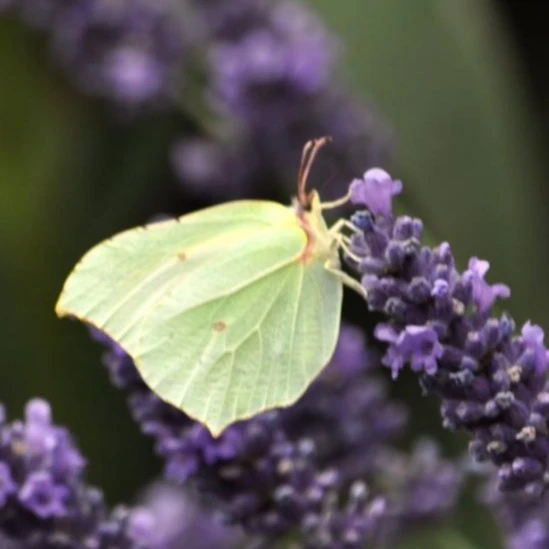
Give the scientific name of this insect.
Gonepteryx rhamni
